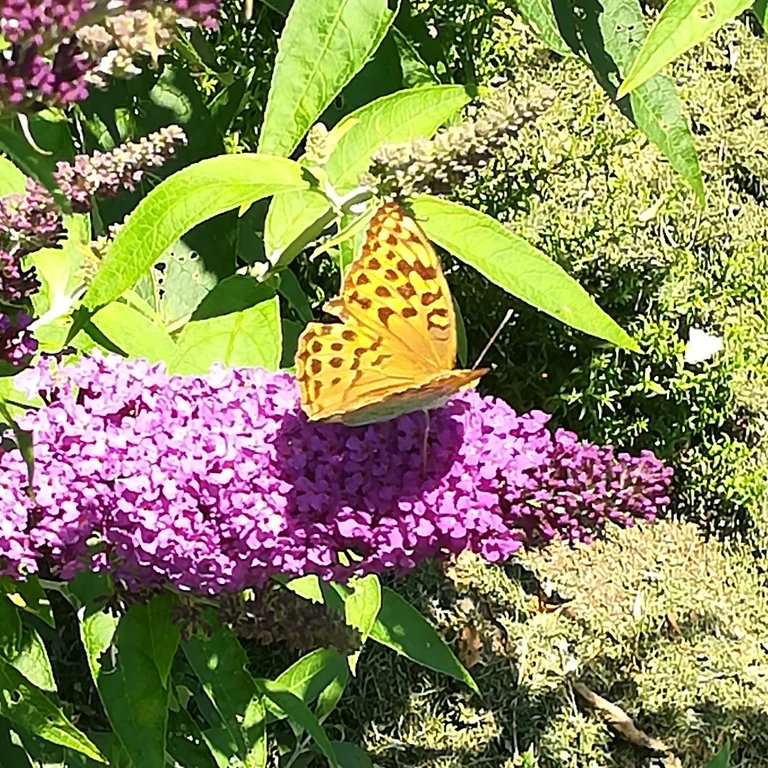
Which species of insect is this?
Argynnis paphia
